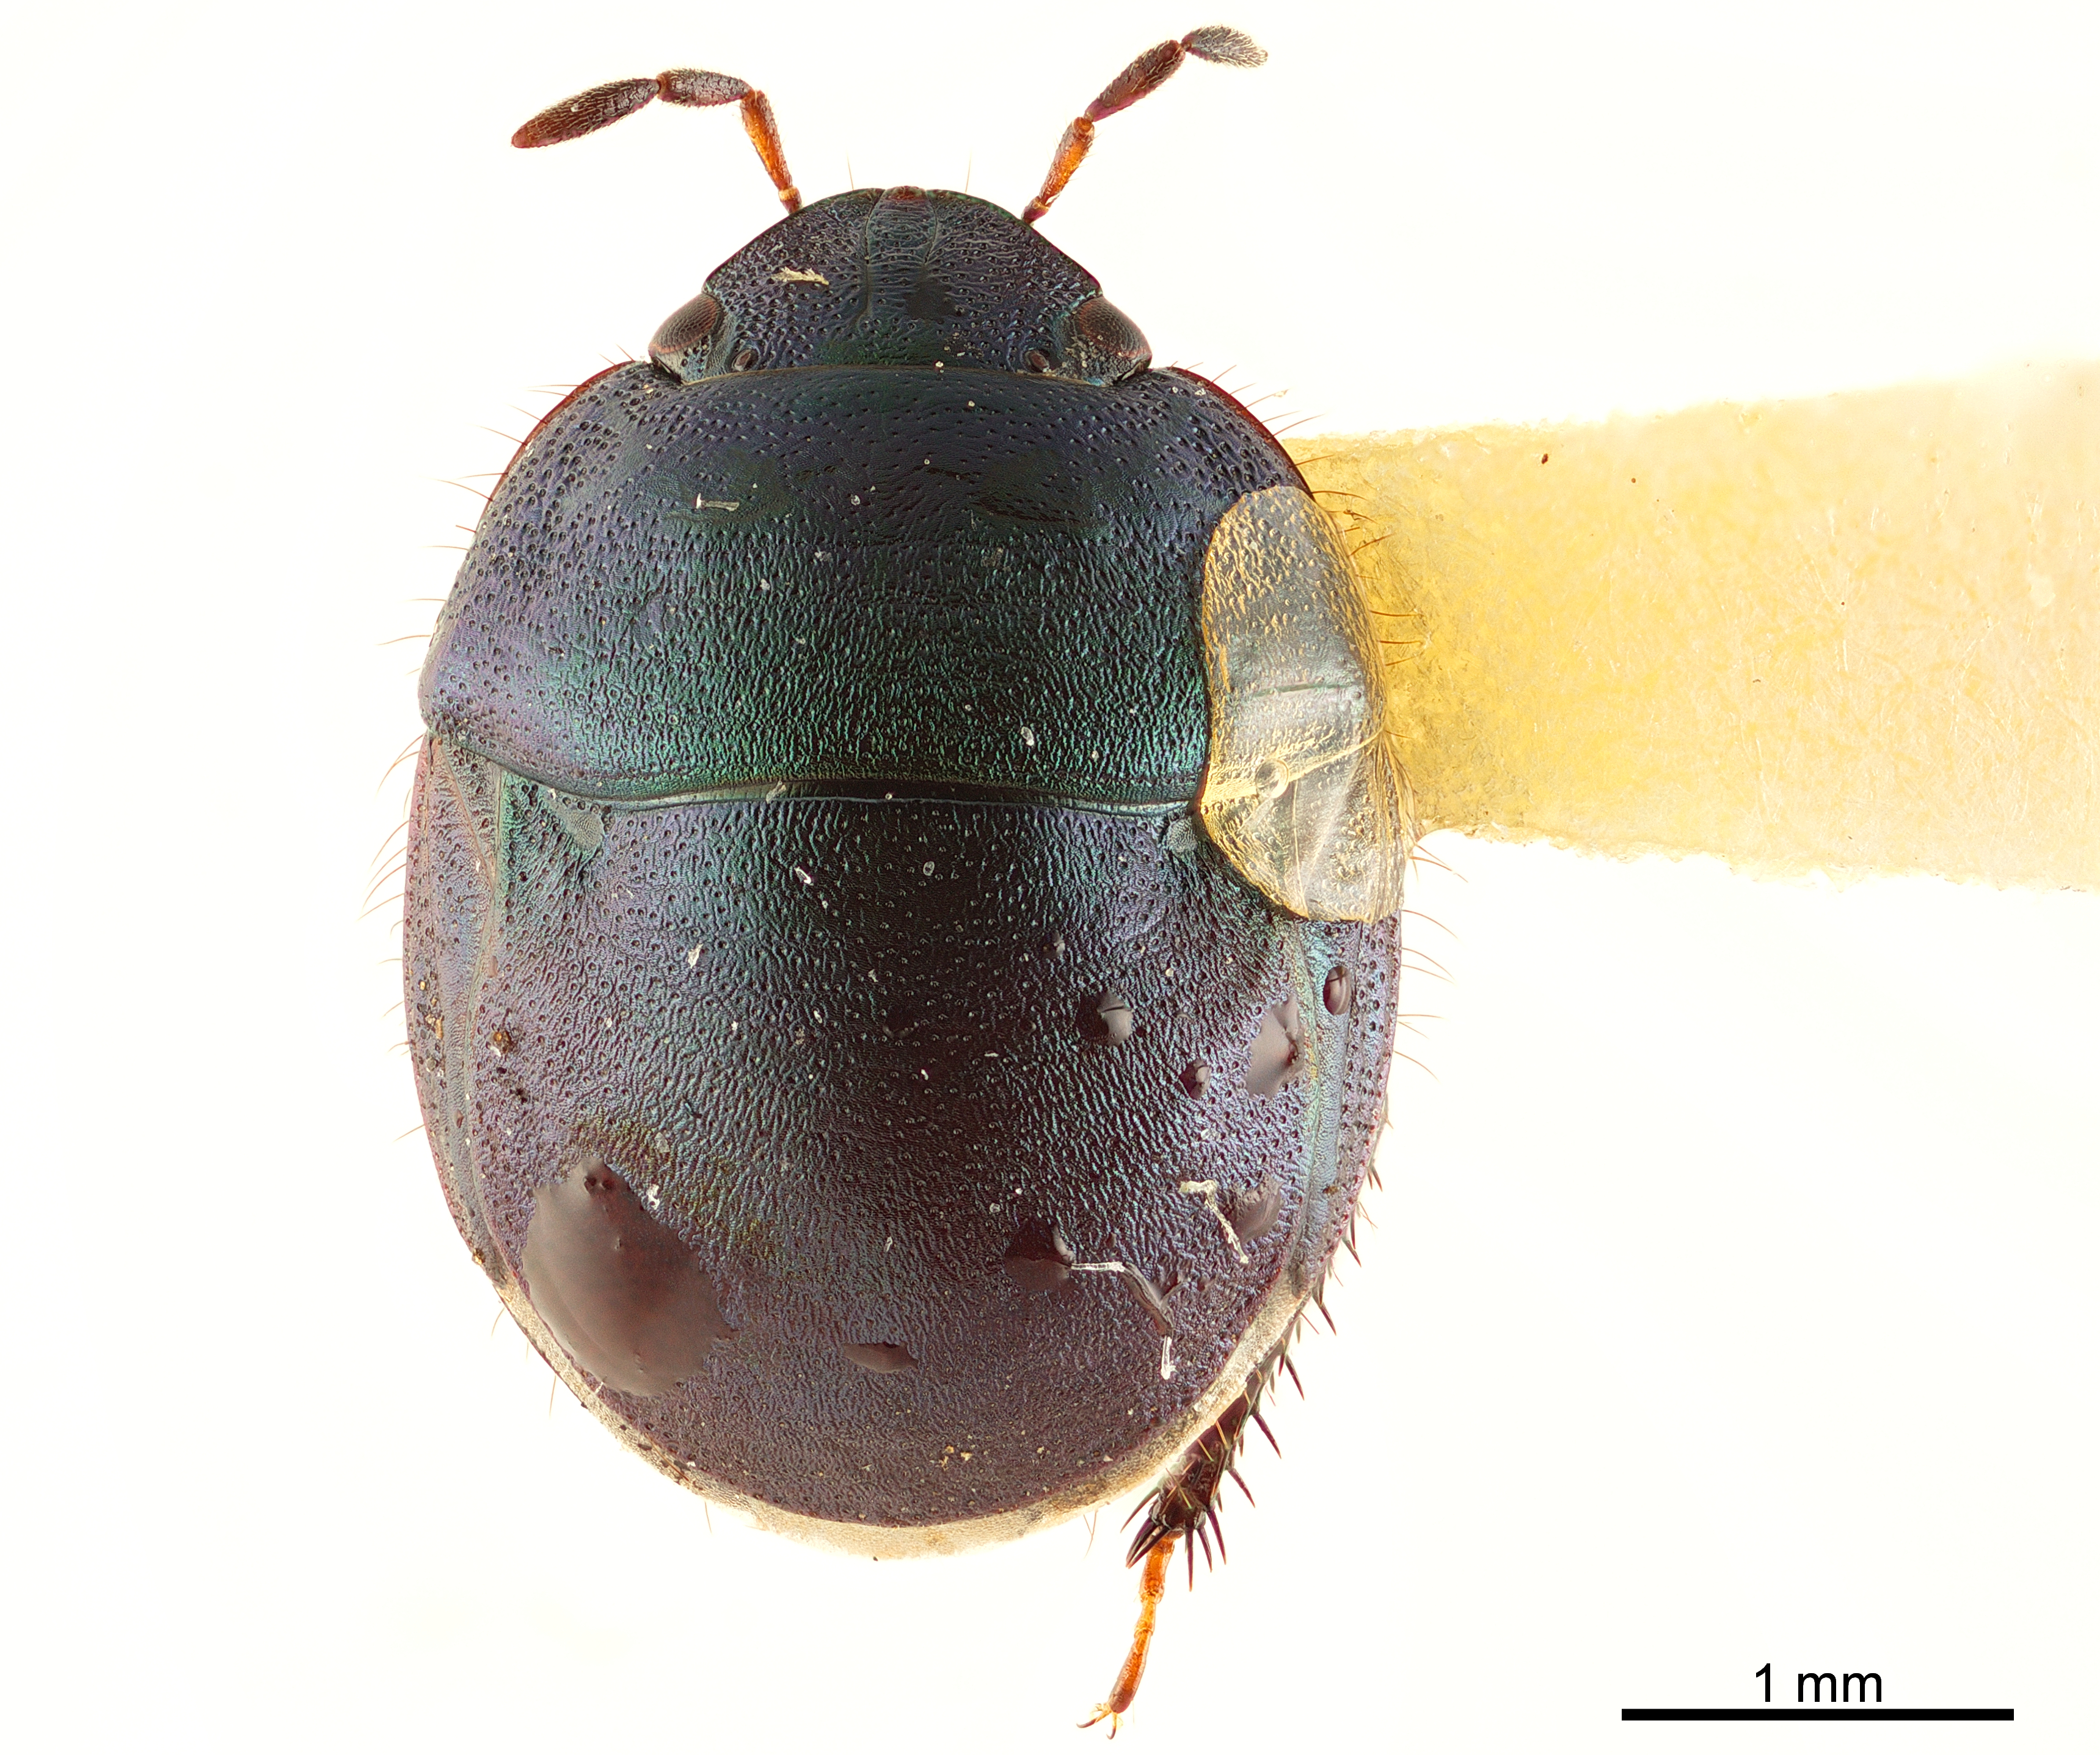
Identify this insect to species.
Cydnoides ciliatus
